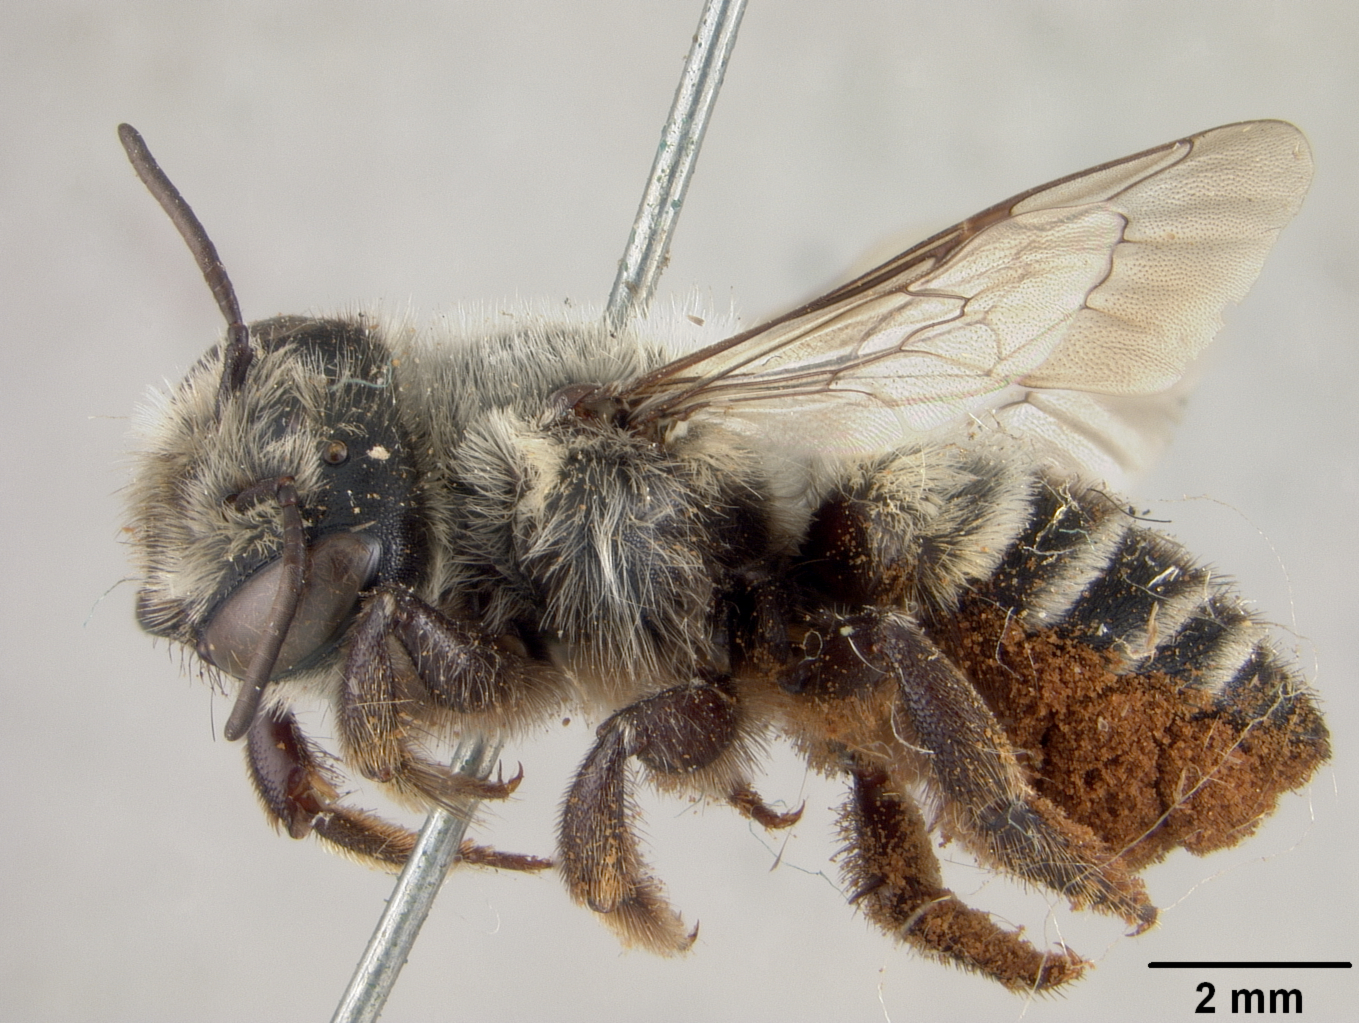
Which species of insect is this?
Megachile oslari
